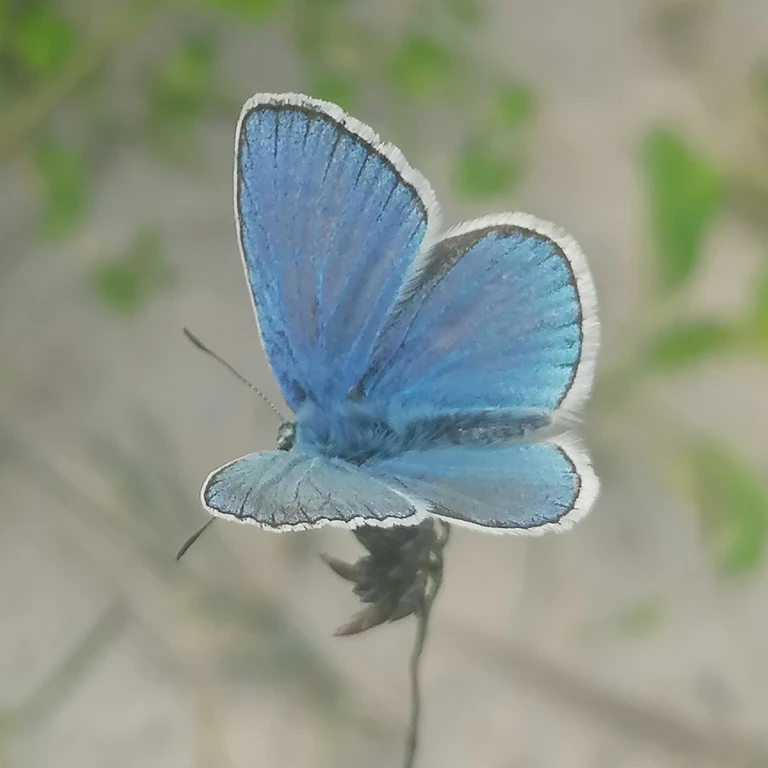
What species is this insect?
Polyommatus dorylas
